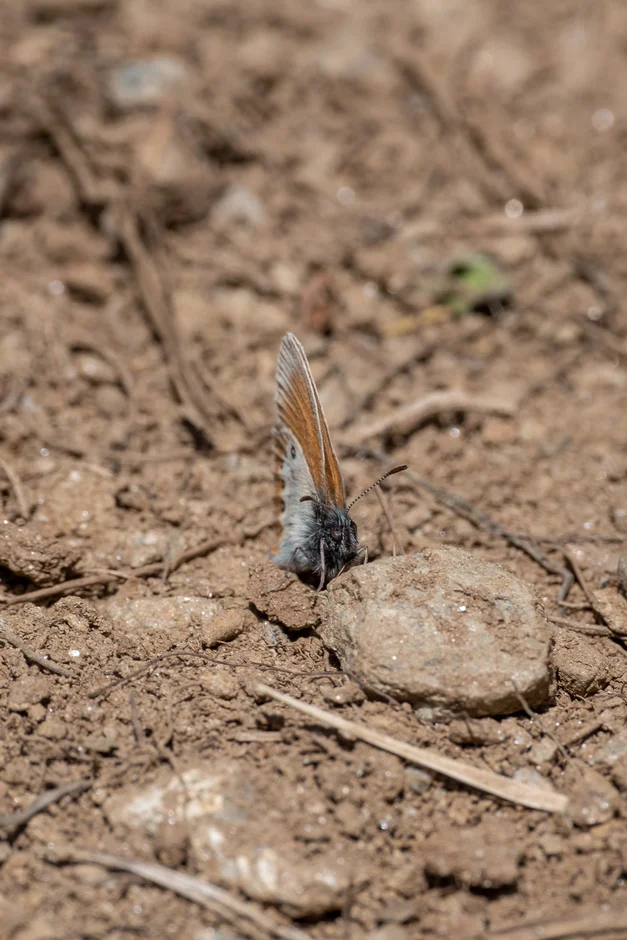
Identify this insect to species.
Coenonympha gardetta
